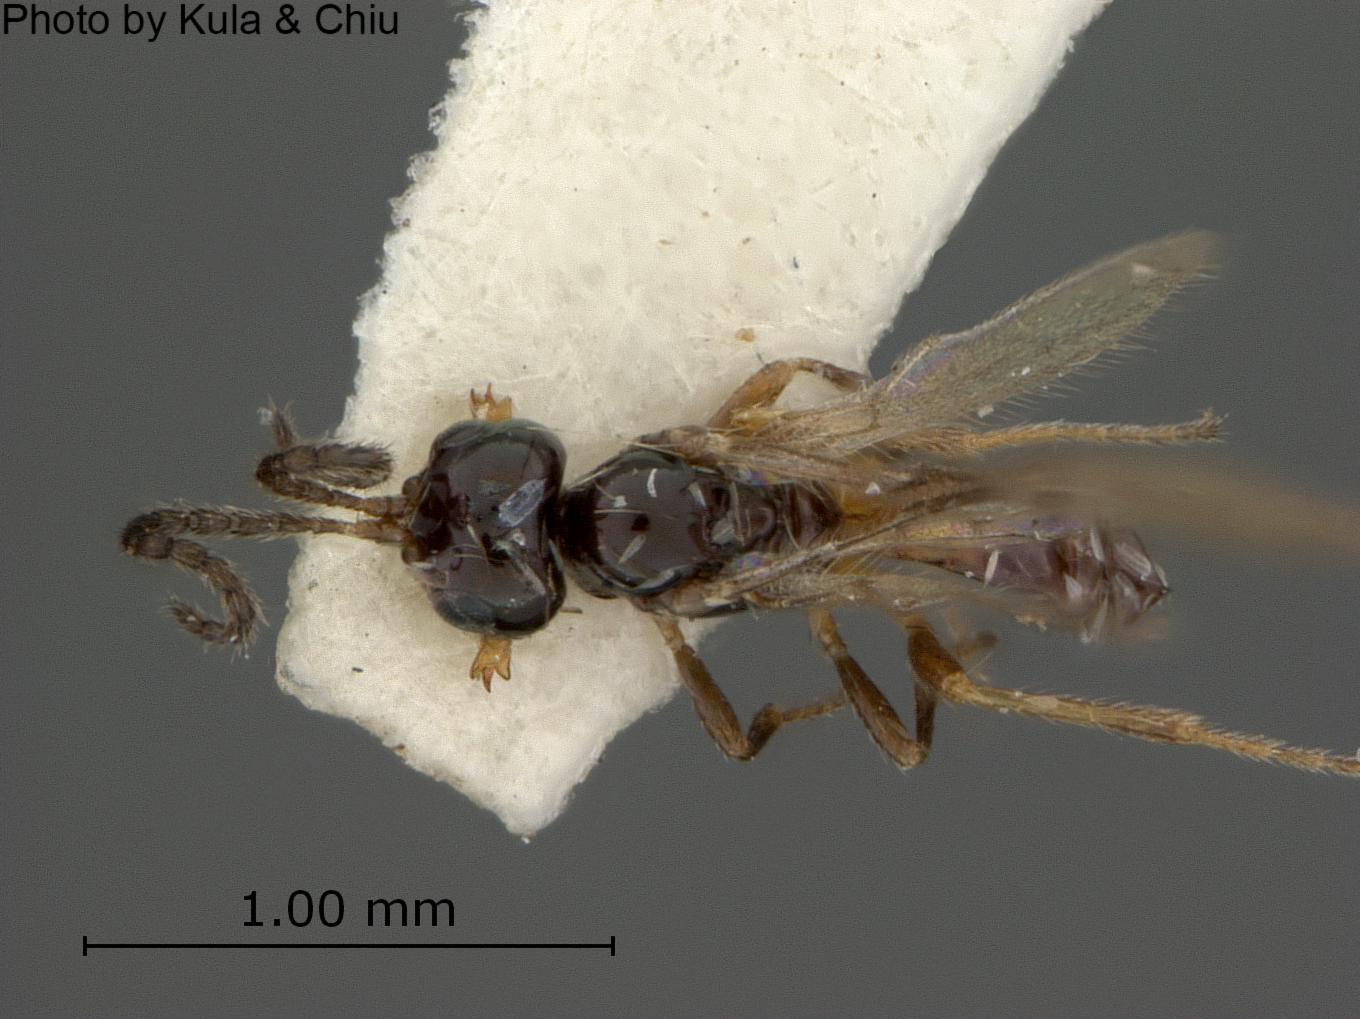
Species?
Synaldis acutidens
